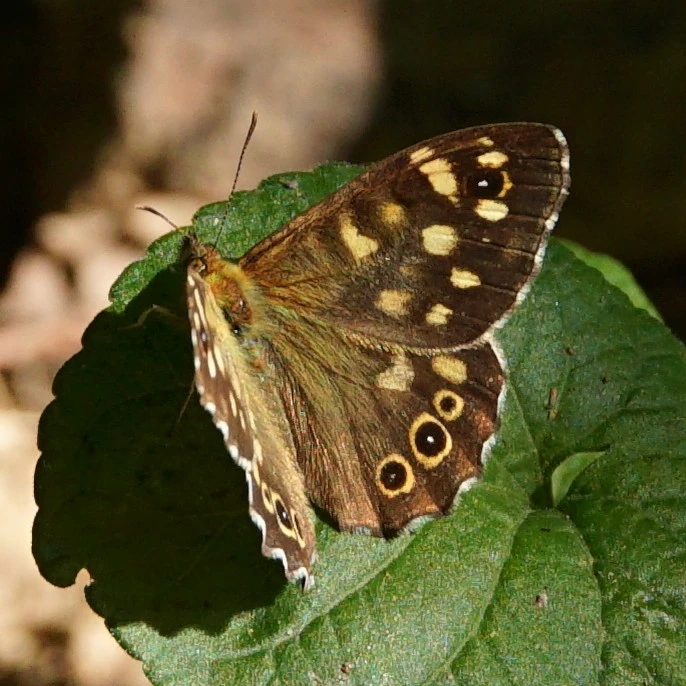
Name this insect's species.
Pararge aegeria
